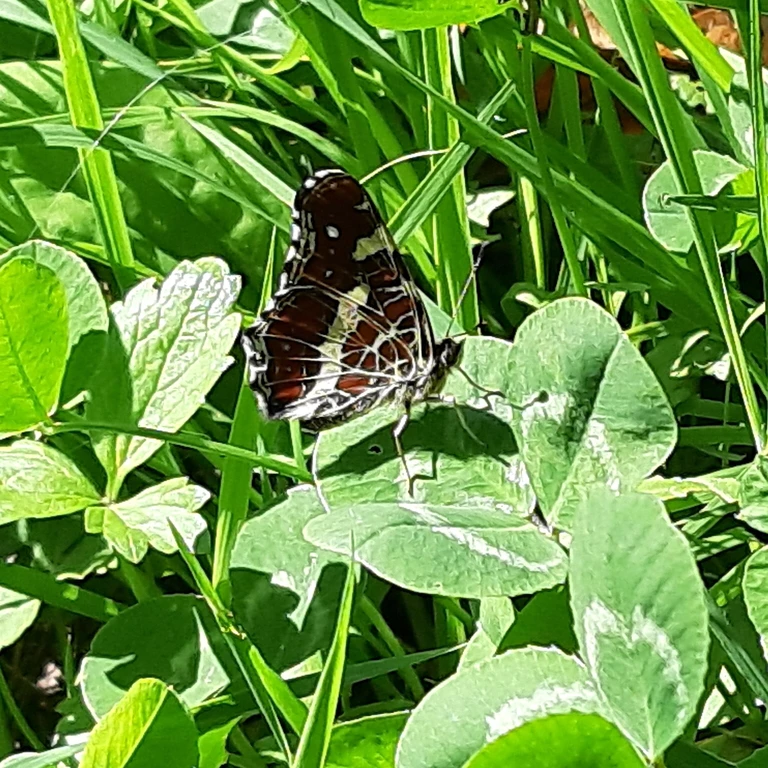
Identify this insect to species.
Araschnia levana
